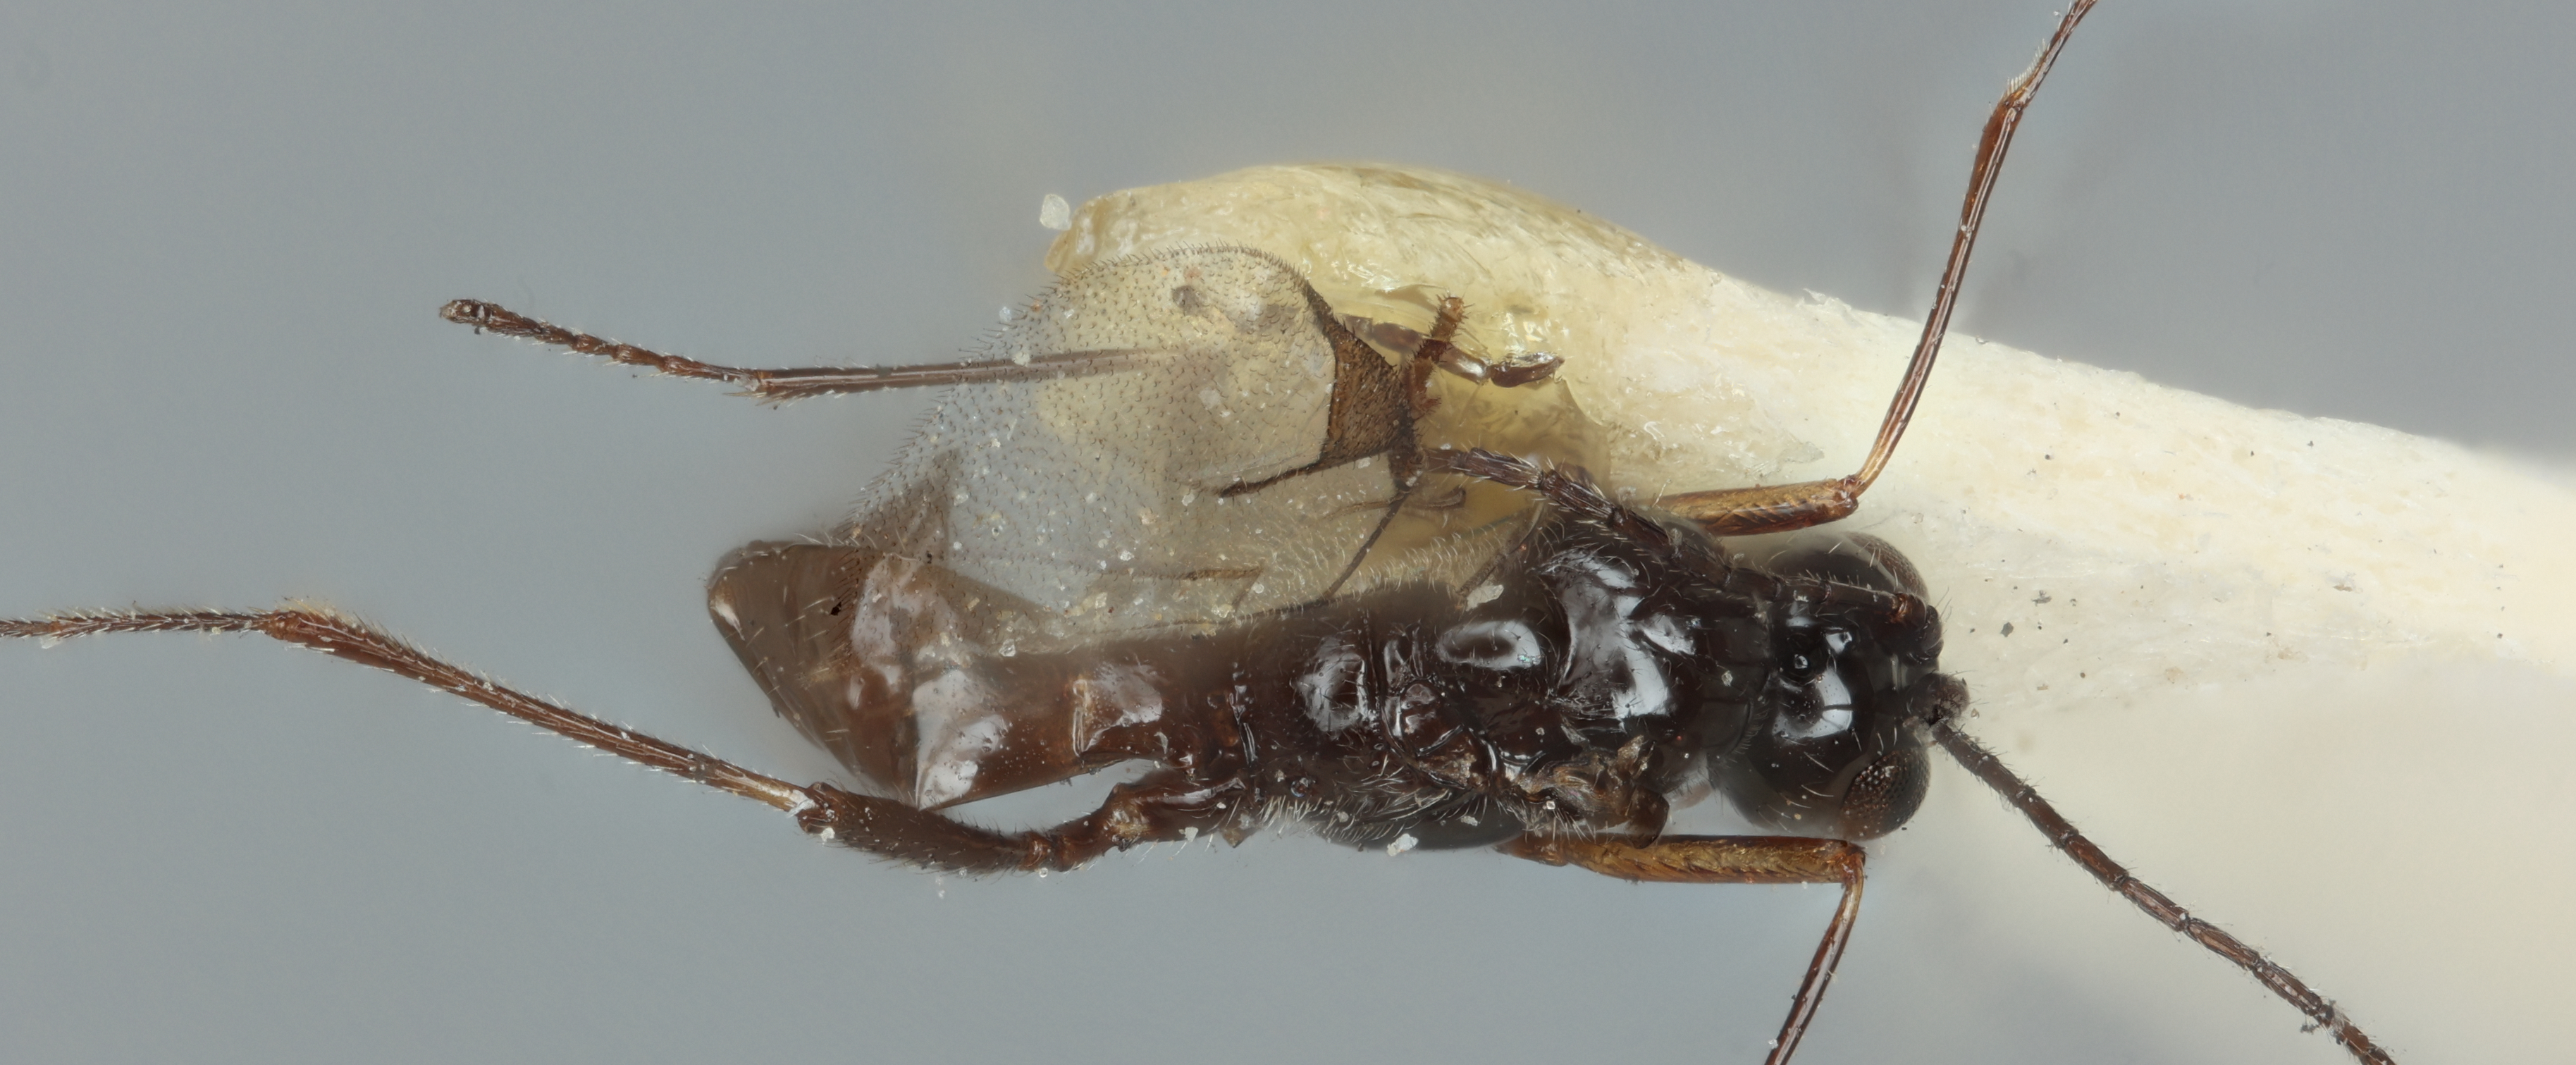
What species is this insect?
Praon artemisaphis
